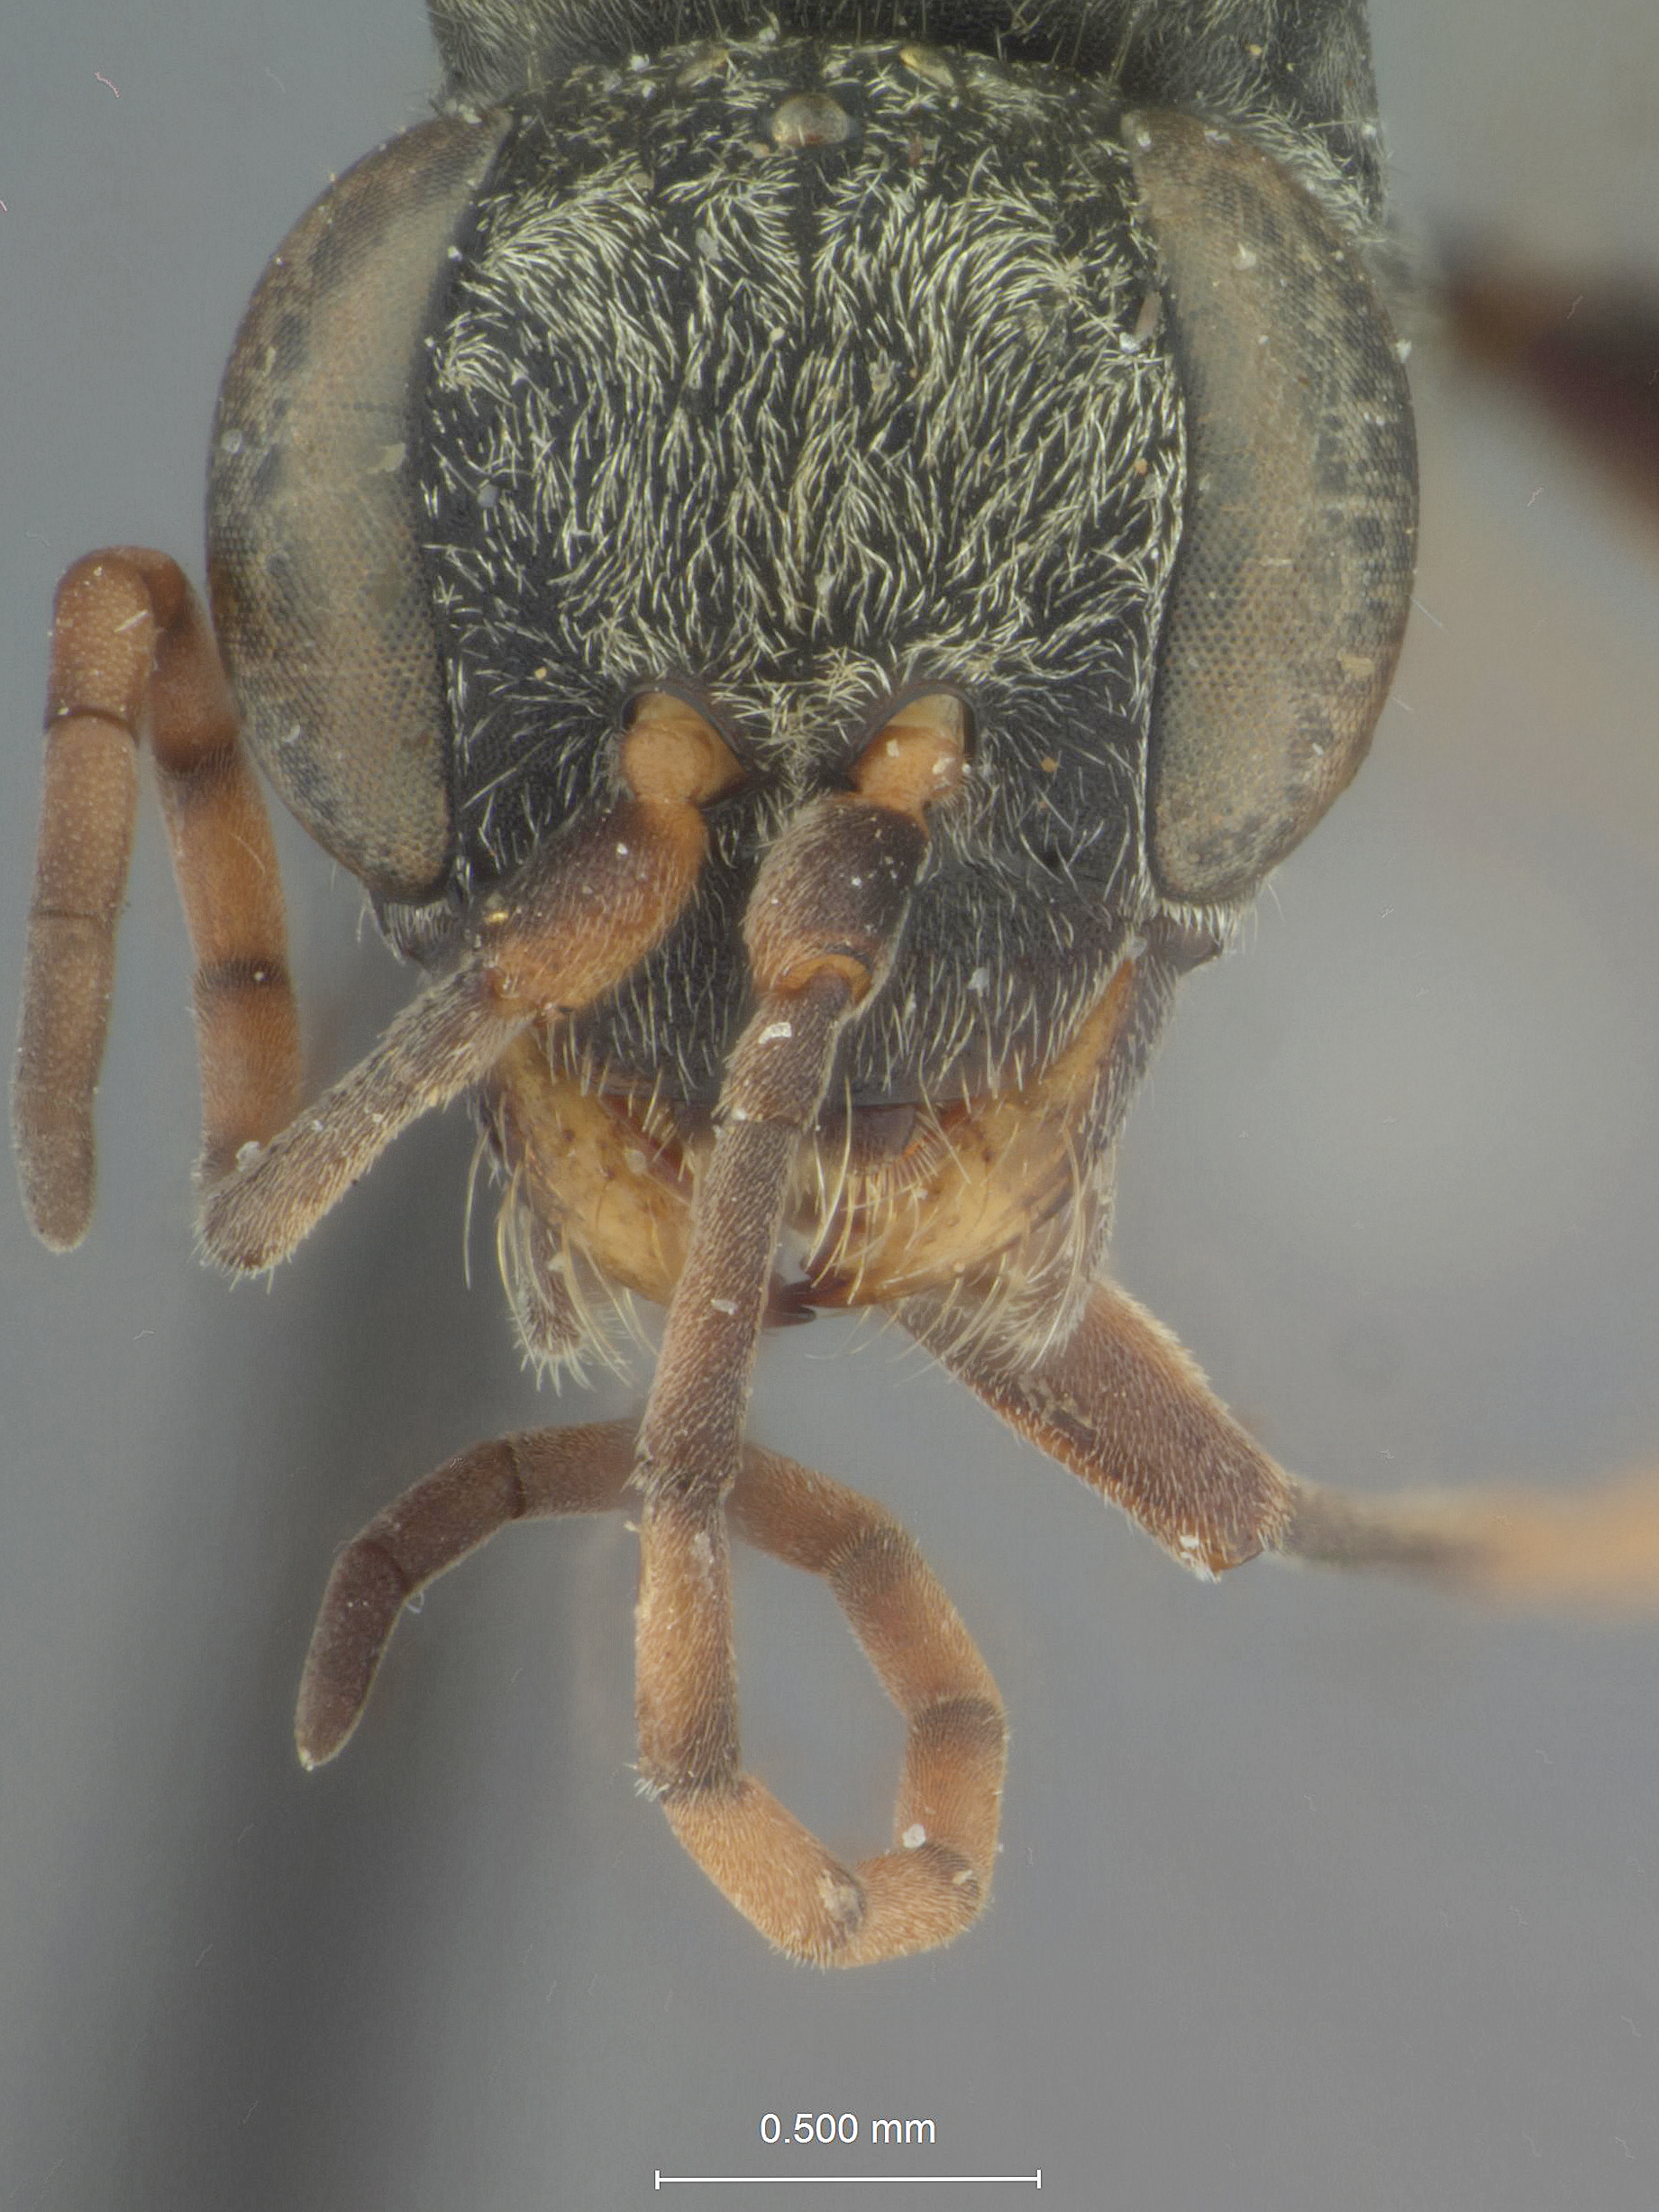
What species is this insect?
Dipogon brevis
